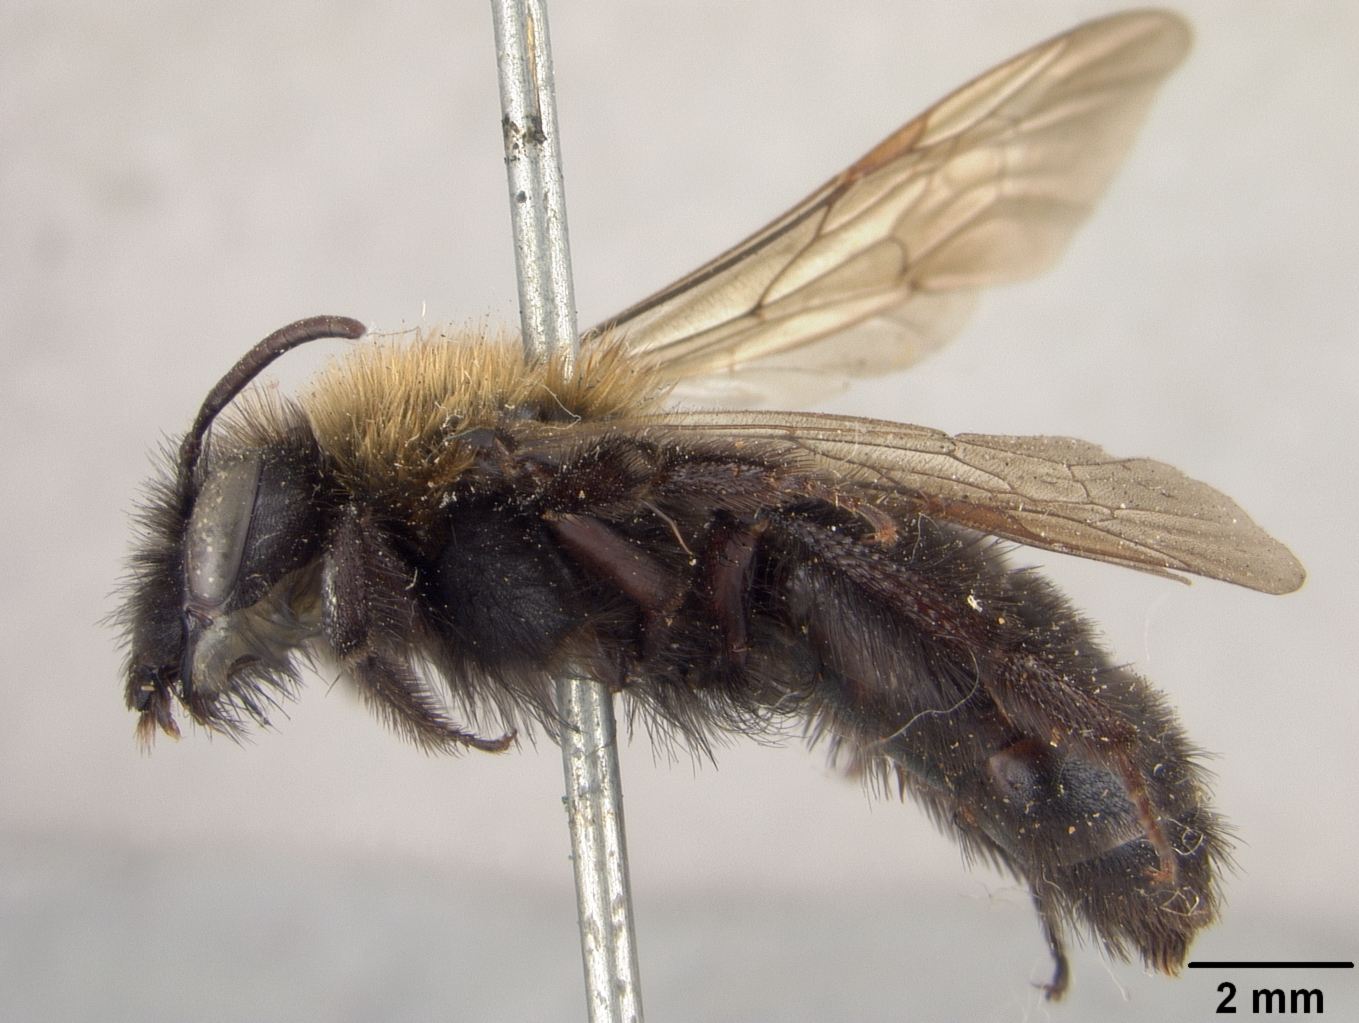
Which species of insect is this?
Andrena anograe
